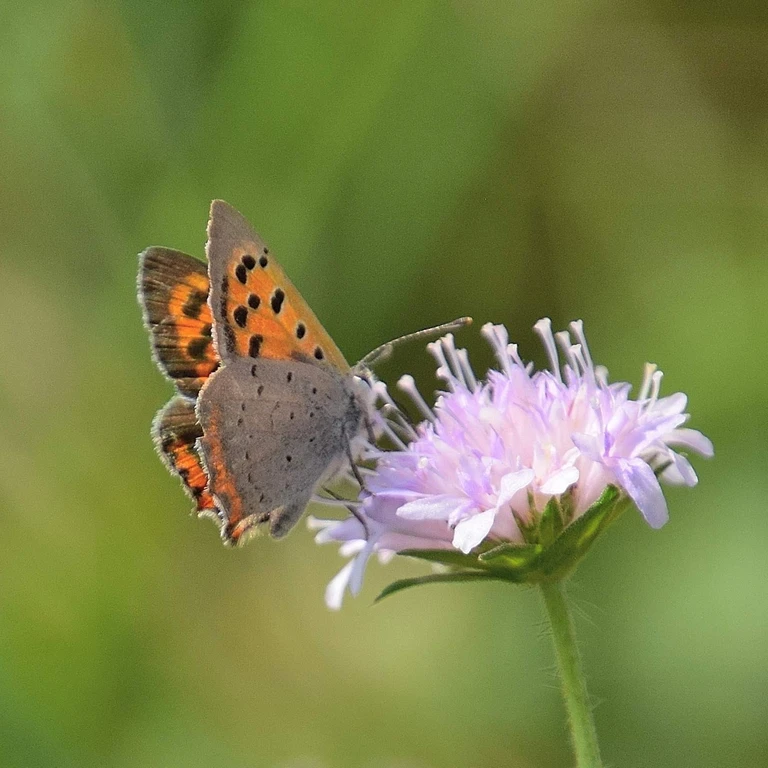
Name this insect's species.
Lycaena phlaeas
